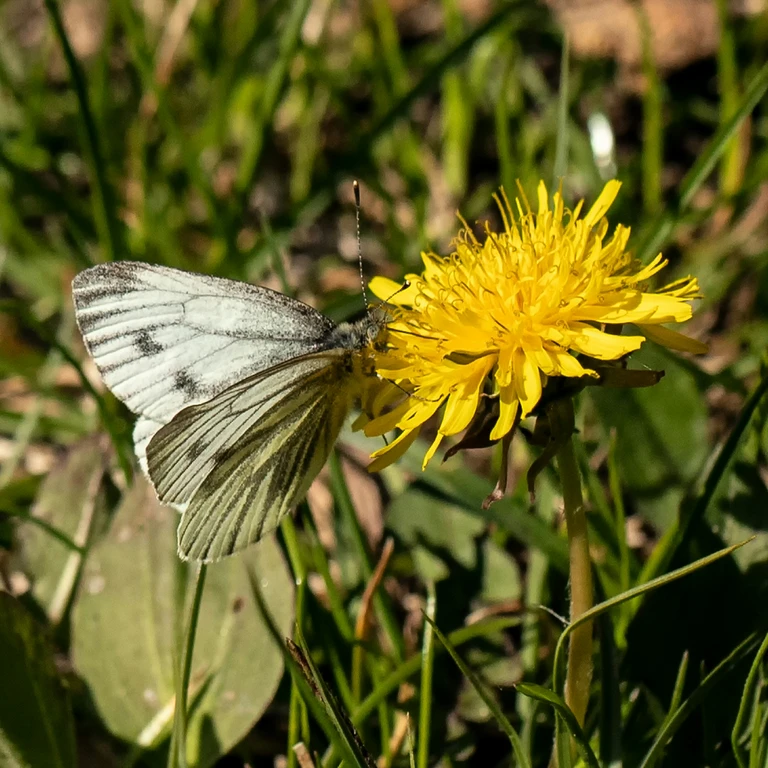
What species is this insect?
Pieris napi
